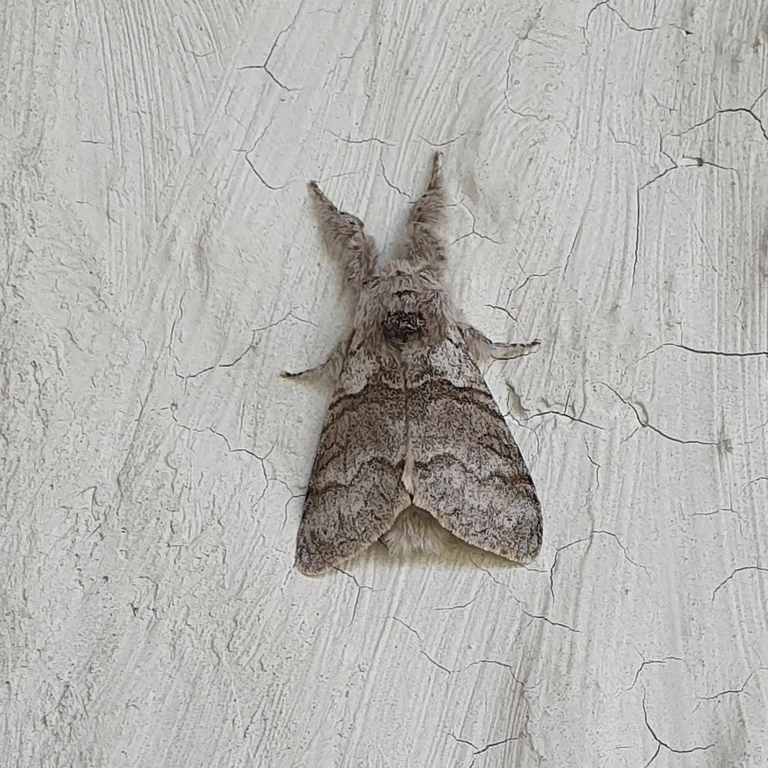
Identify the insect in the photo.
Calliteara pudibunda
